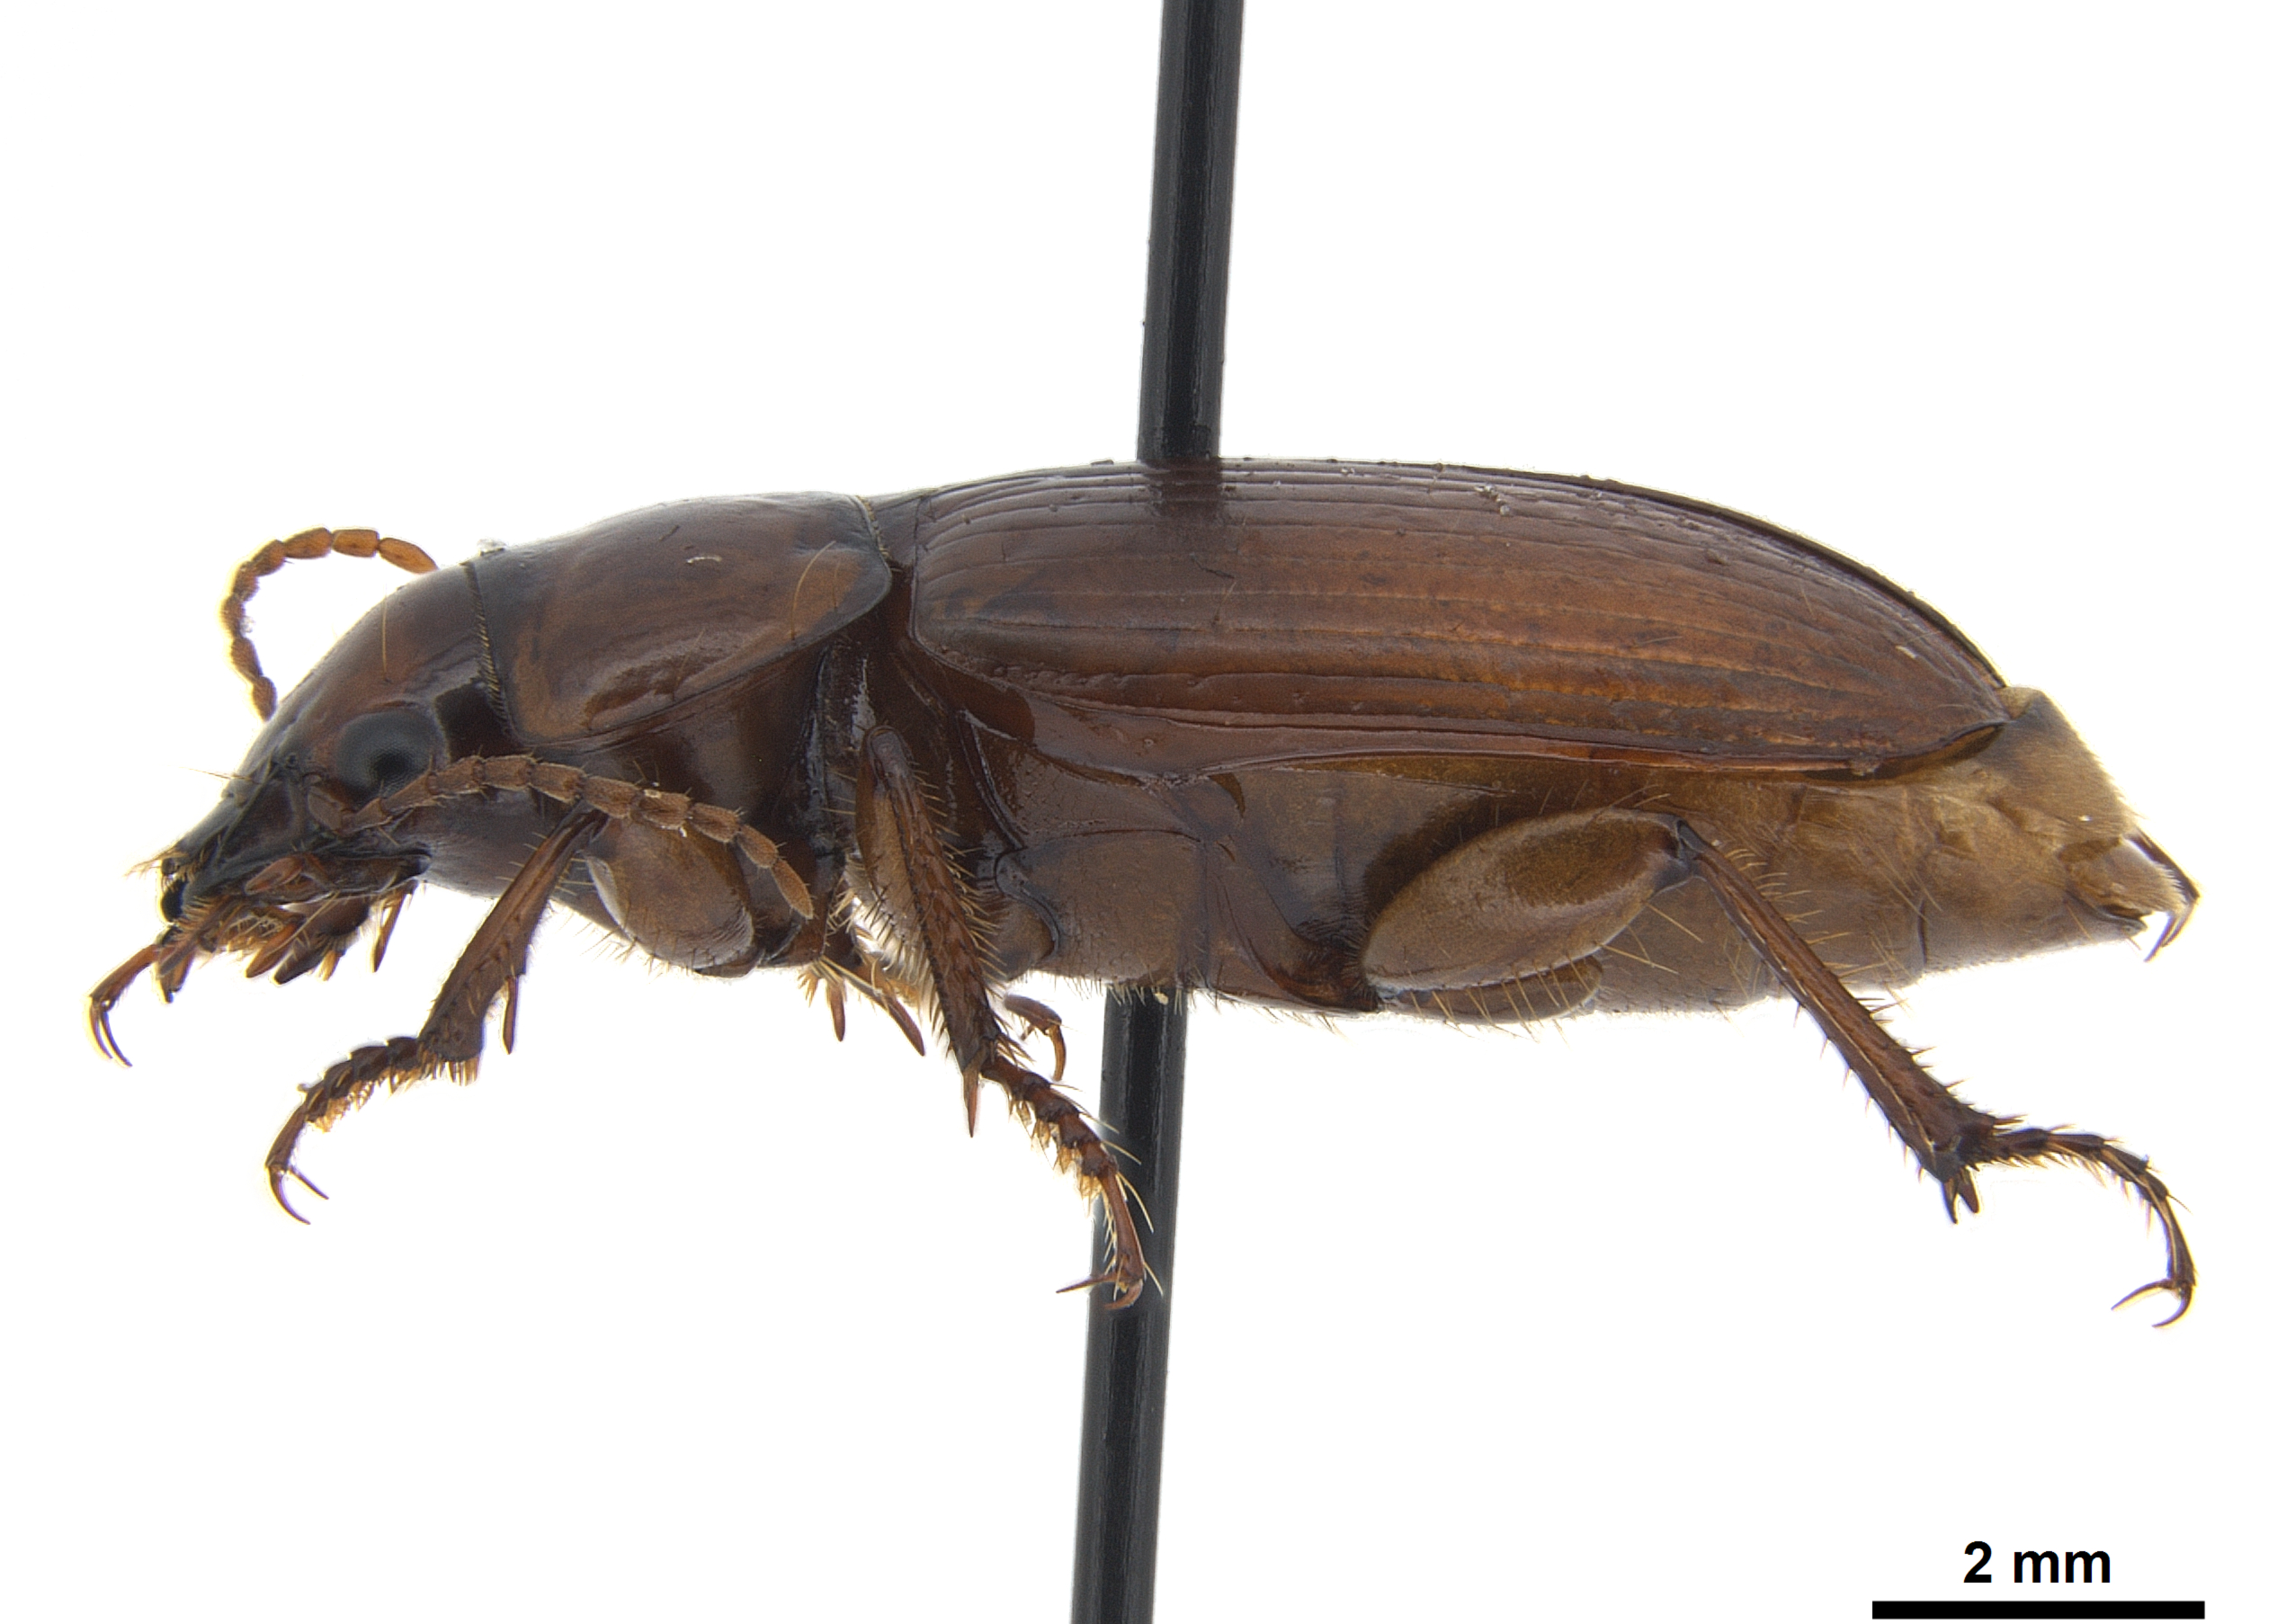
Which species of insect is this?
Hartonymus hoodi
